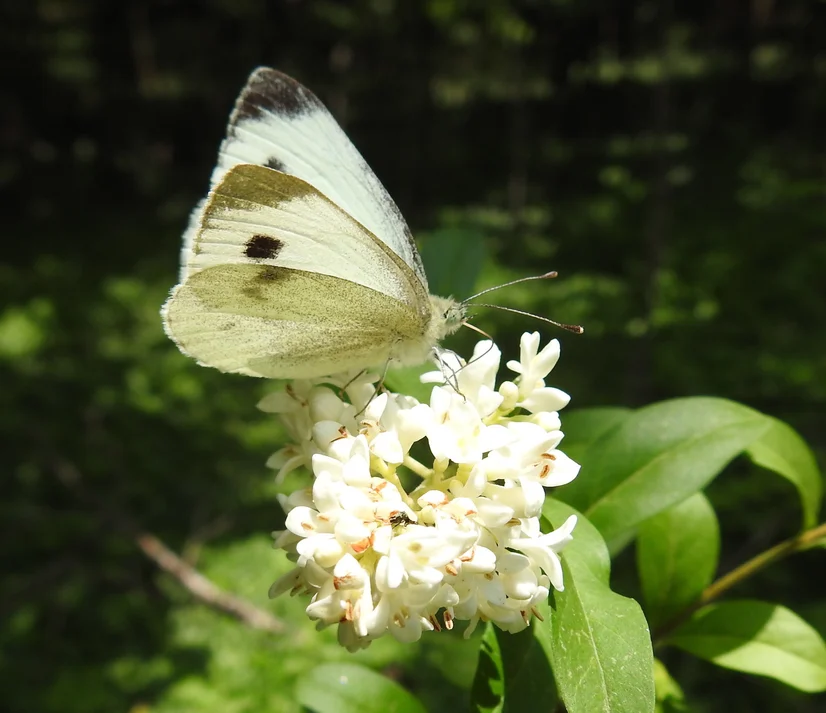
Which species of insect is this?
Pieris mannii
